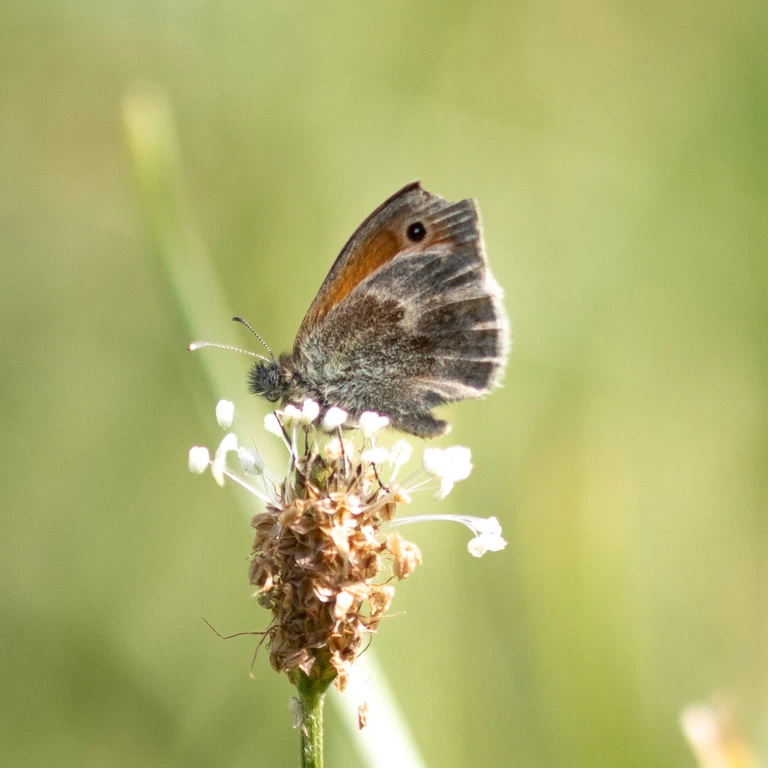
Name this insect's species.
Coenonympha pamphilus
